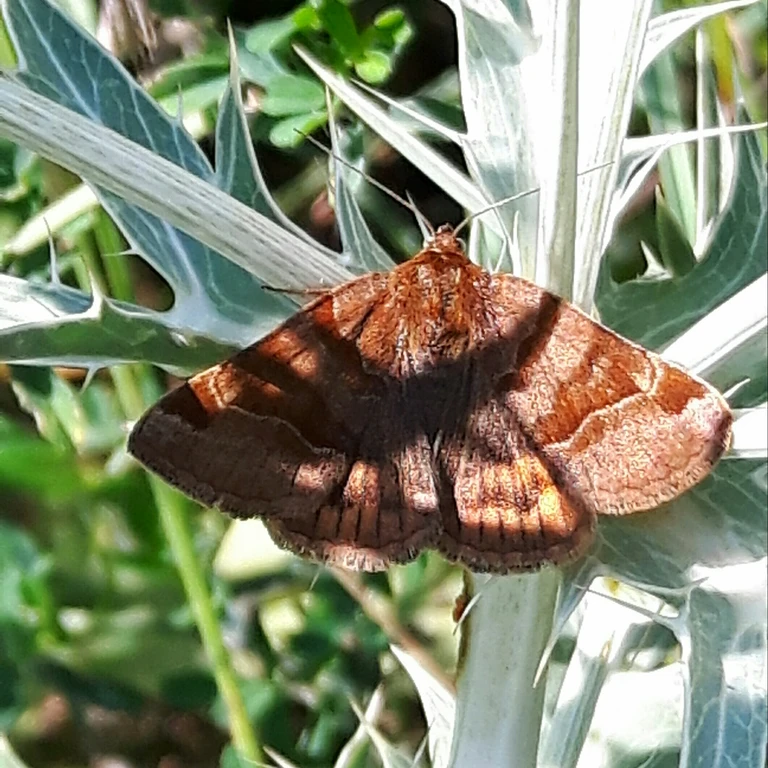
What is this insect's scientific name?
Euclidia glyphica
